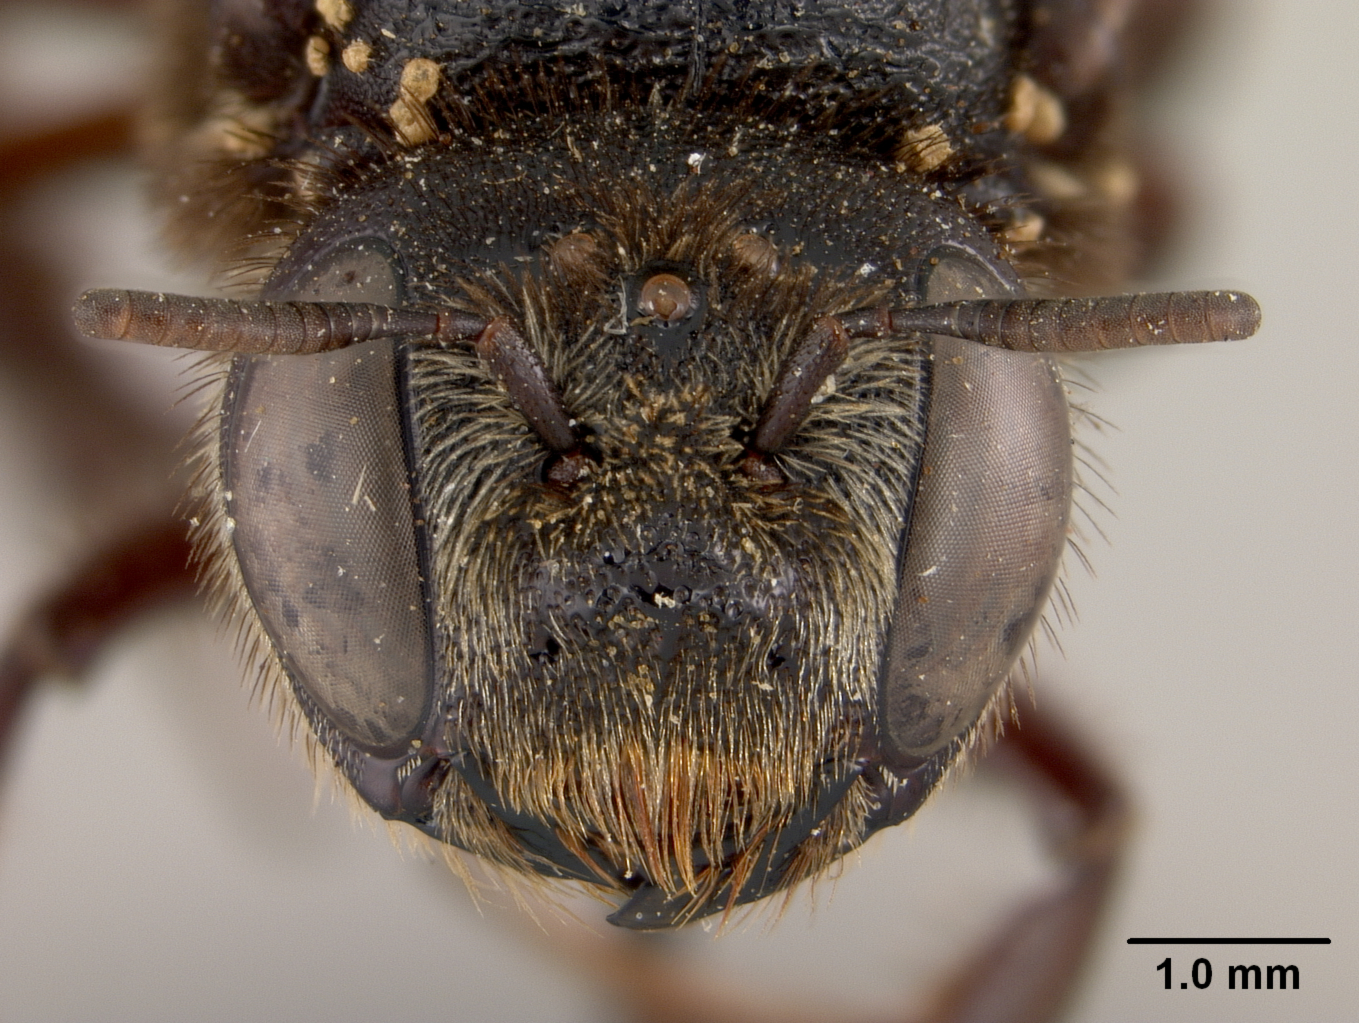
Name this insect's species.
Lithurgus guamensis
